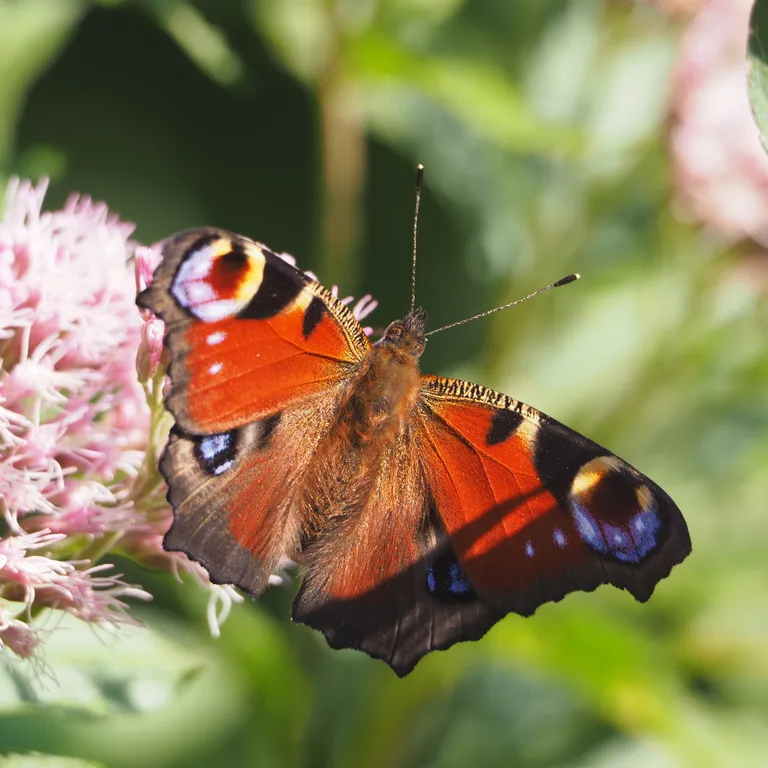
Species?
Aglais io
